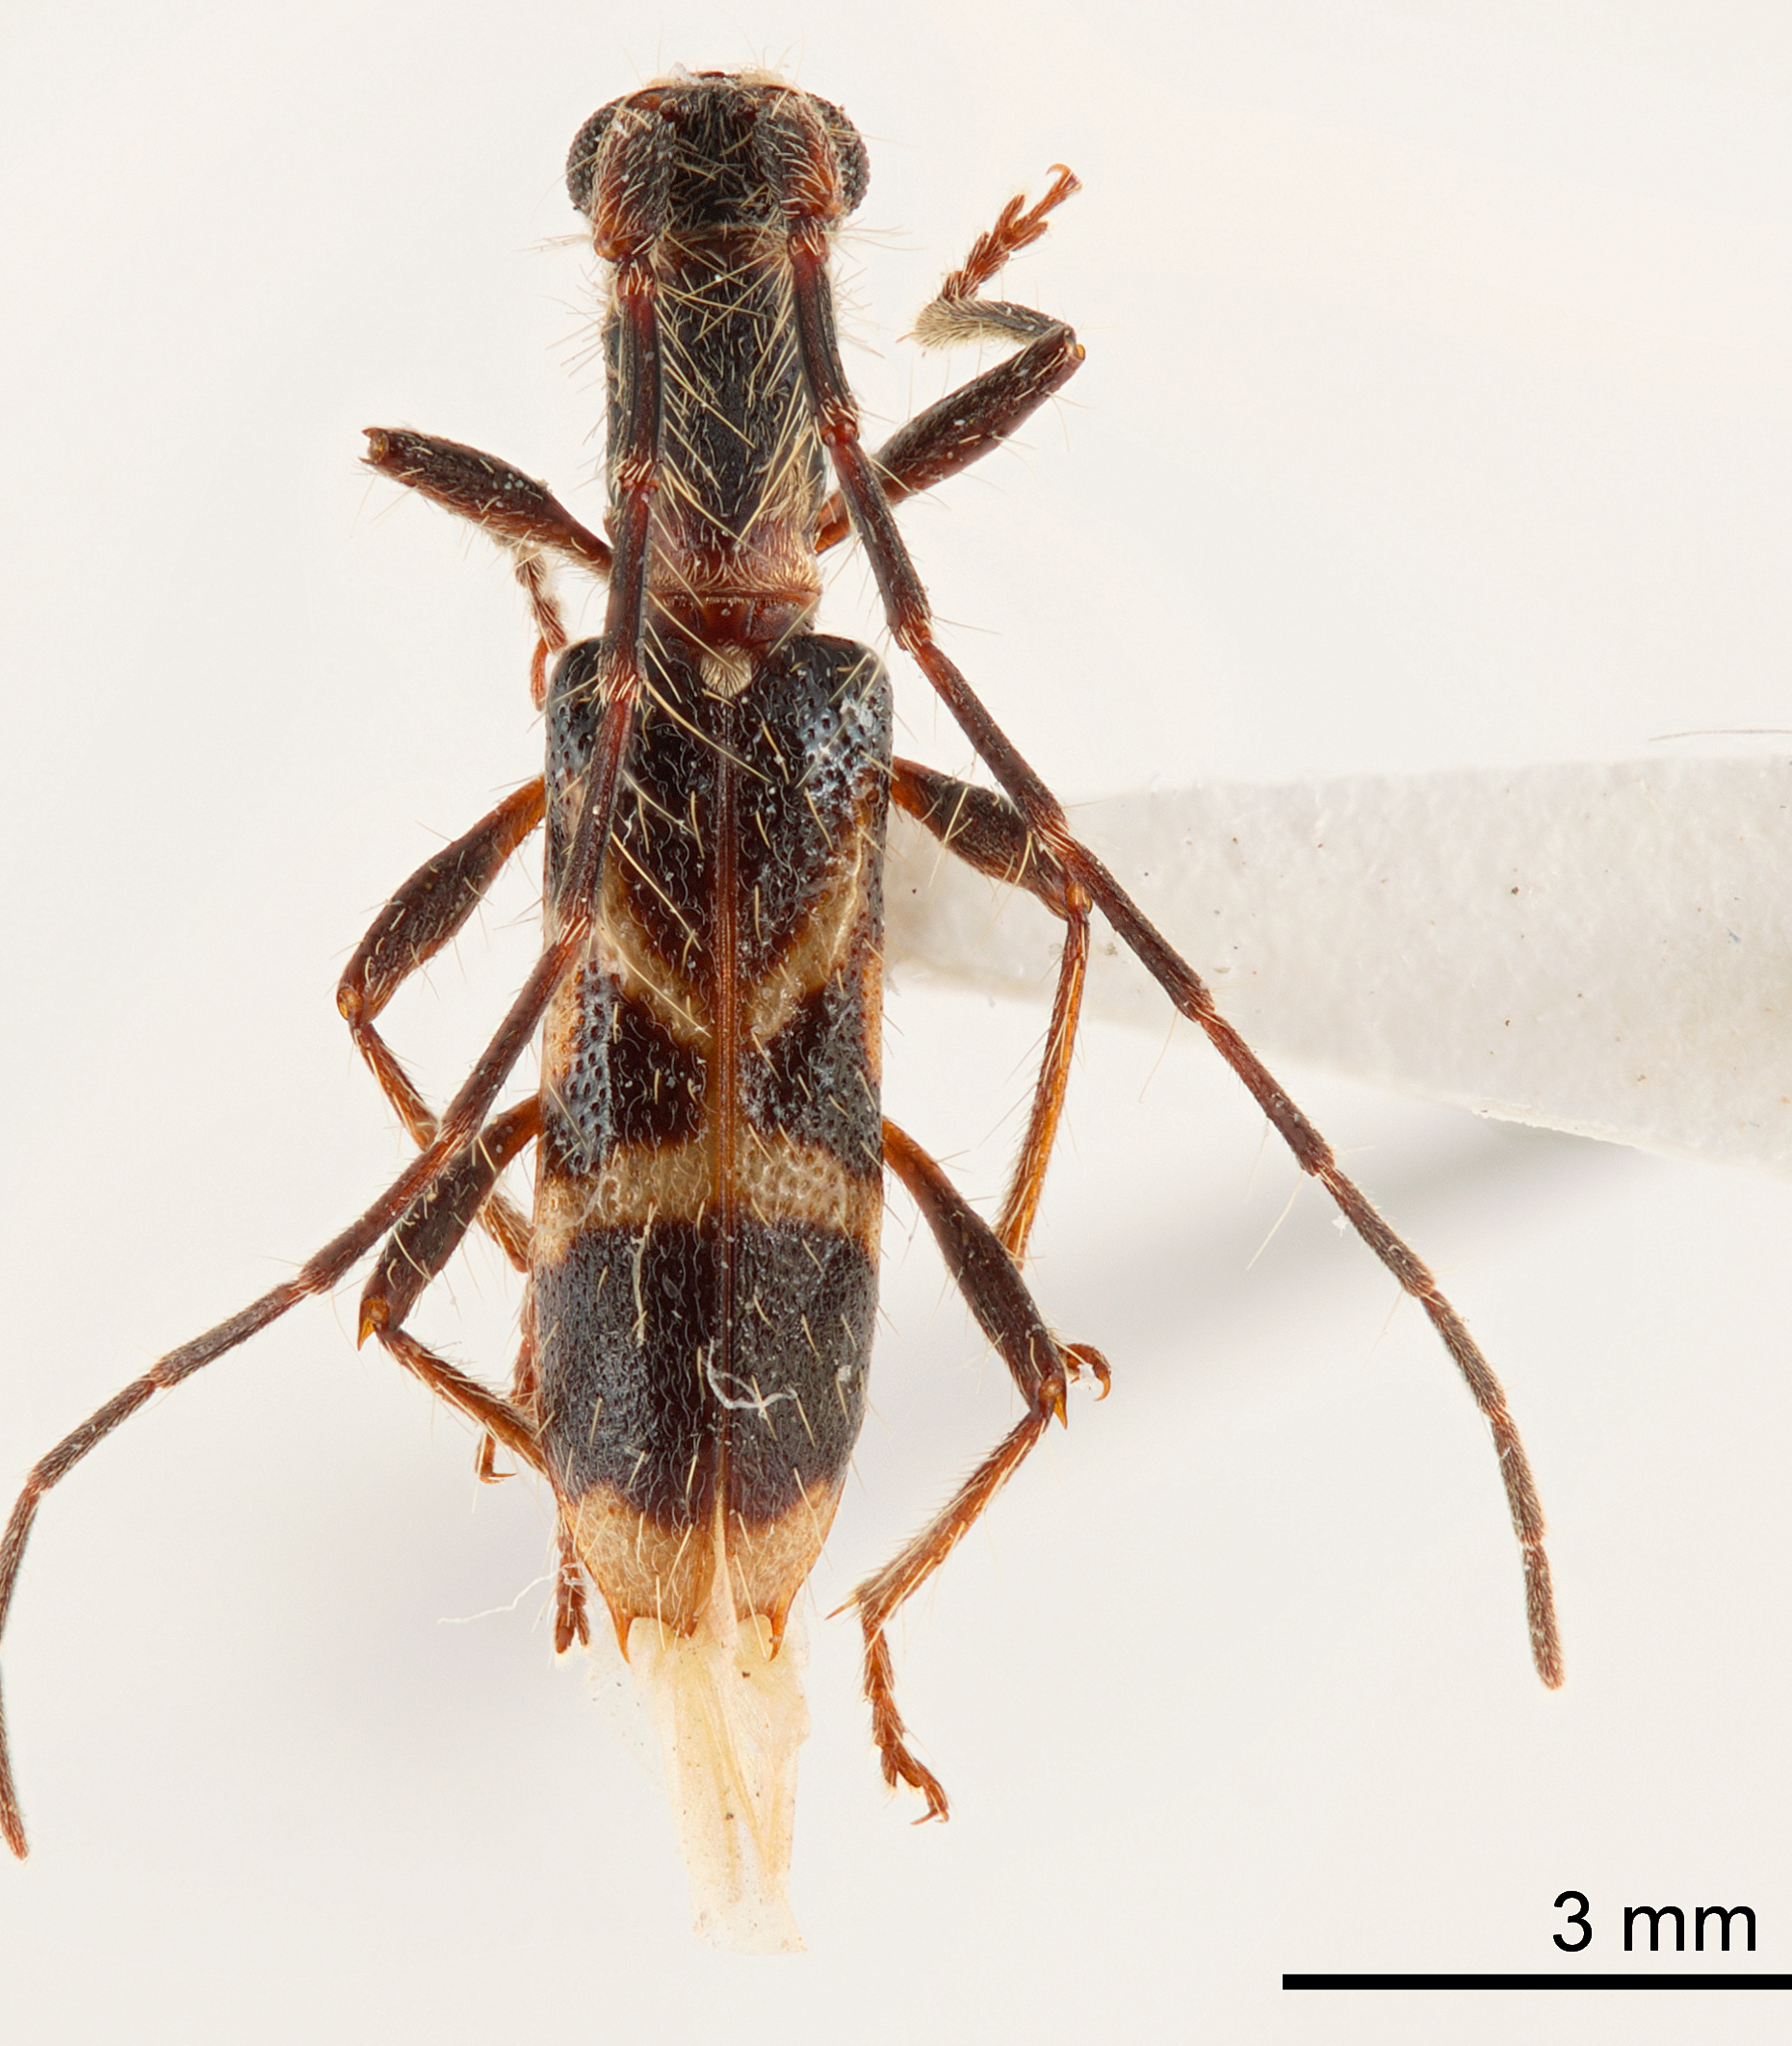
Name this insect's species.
Ctenoplon x-littera
